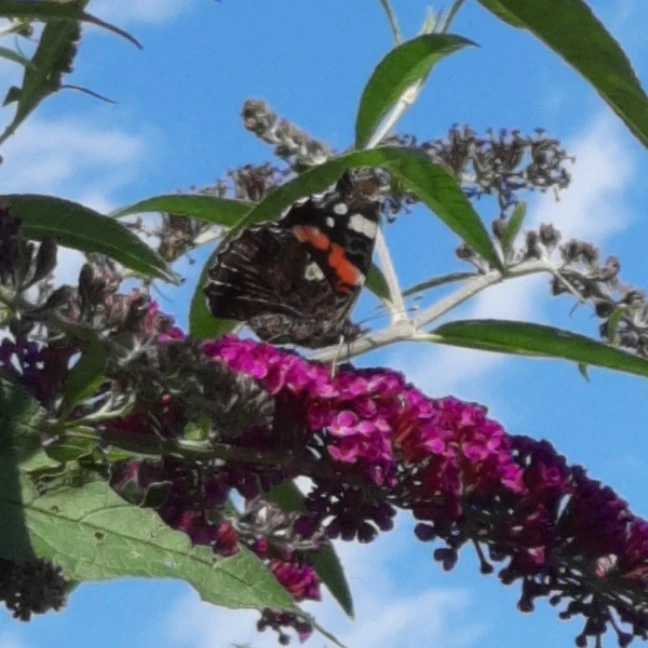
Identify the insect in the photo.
Vanessa atalanta
